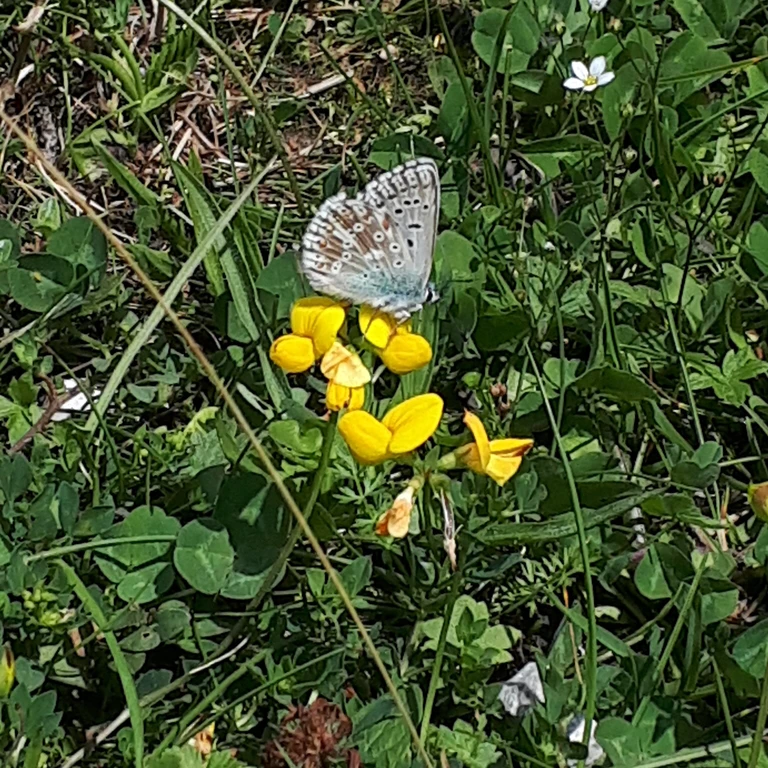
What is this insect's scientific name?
Lysandra coridon
